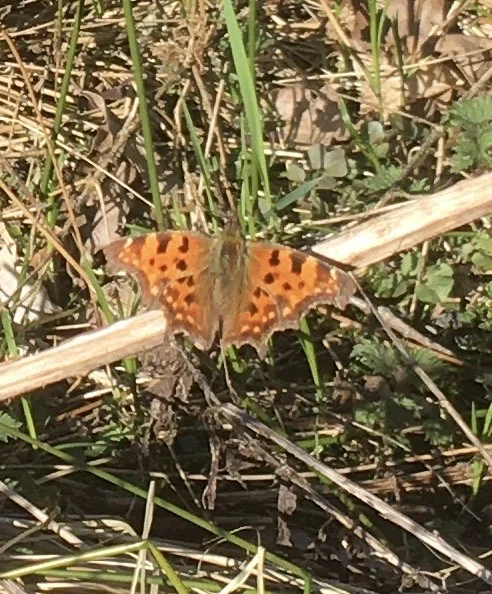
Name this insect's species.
Polygonia c-album
